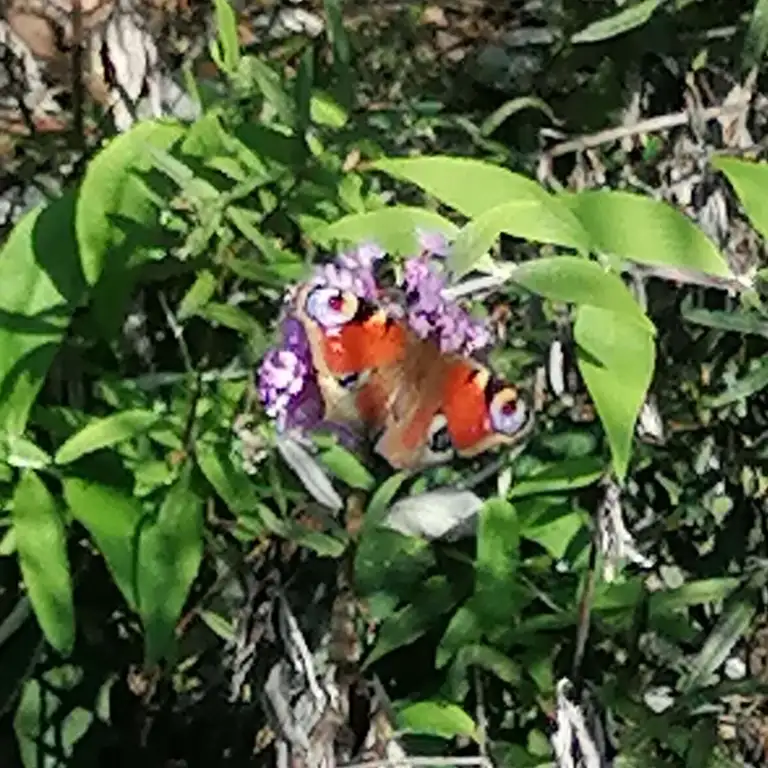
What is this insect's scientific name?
Aglais io
